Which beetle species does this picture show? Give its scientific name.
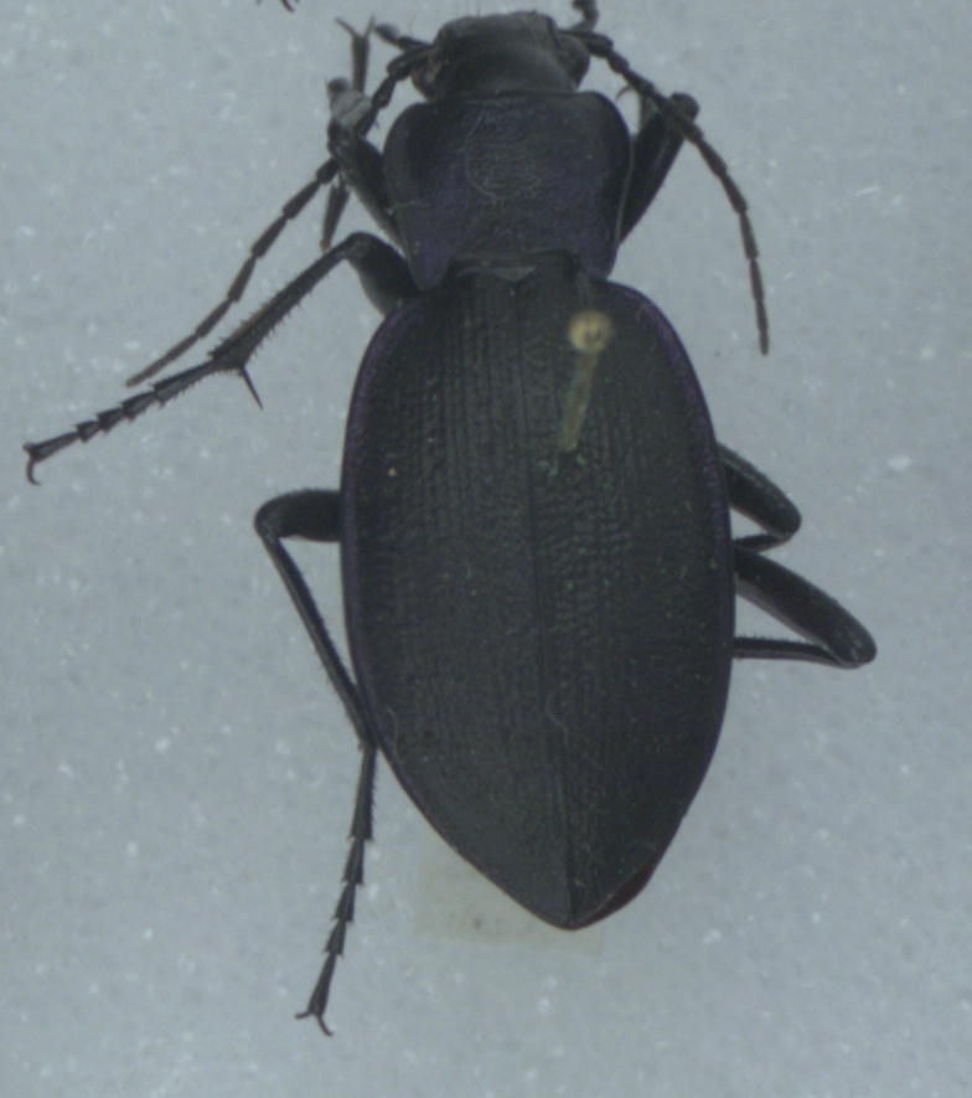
Carabus problematicus
